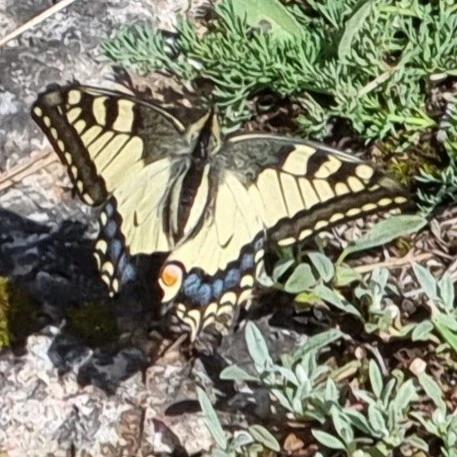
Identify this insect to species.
Papilio machaon
